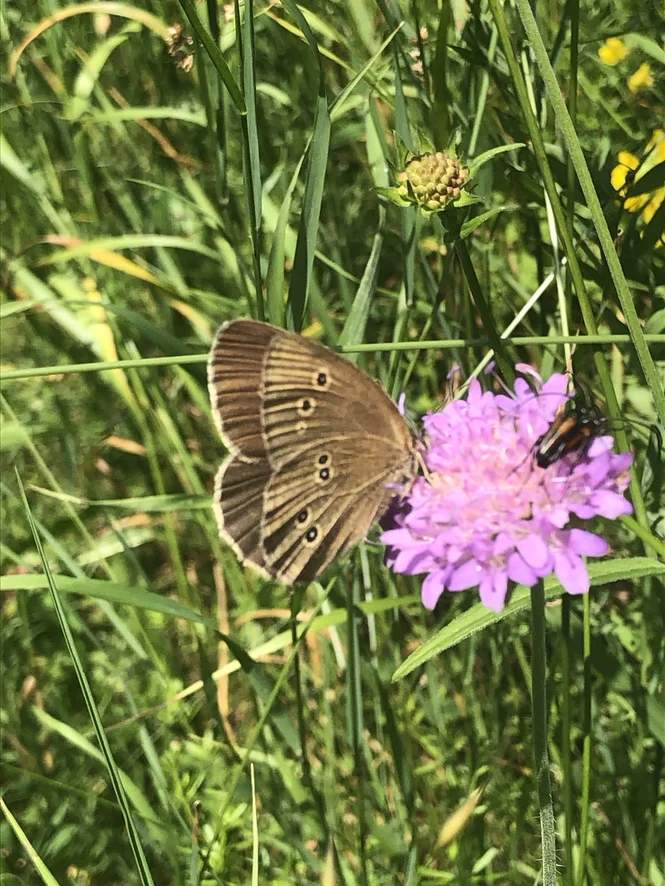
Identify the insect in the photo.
Aphantopus hyperantus
